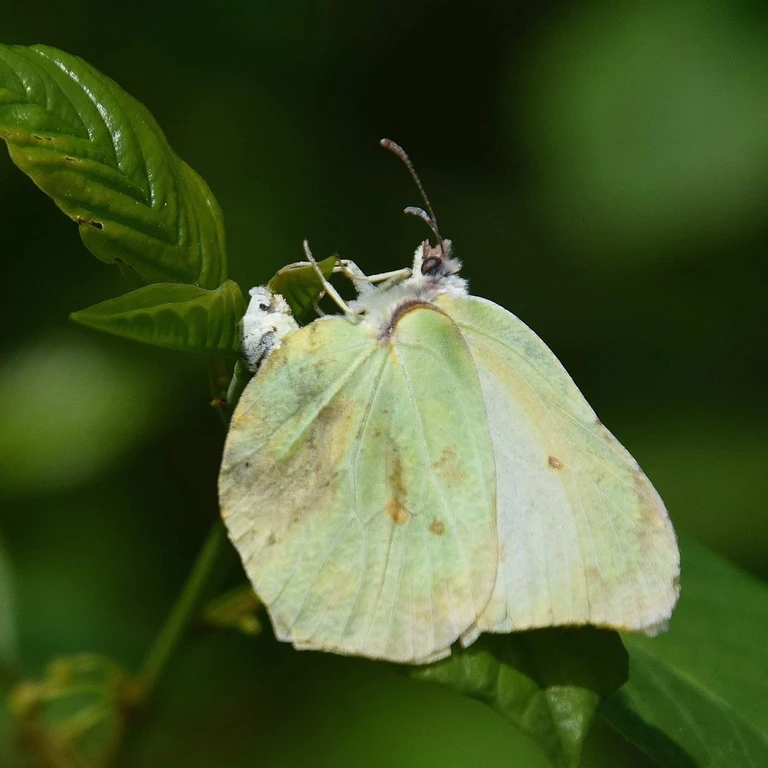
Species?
Gonepteryx rhamni
